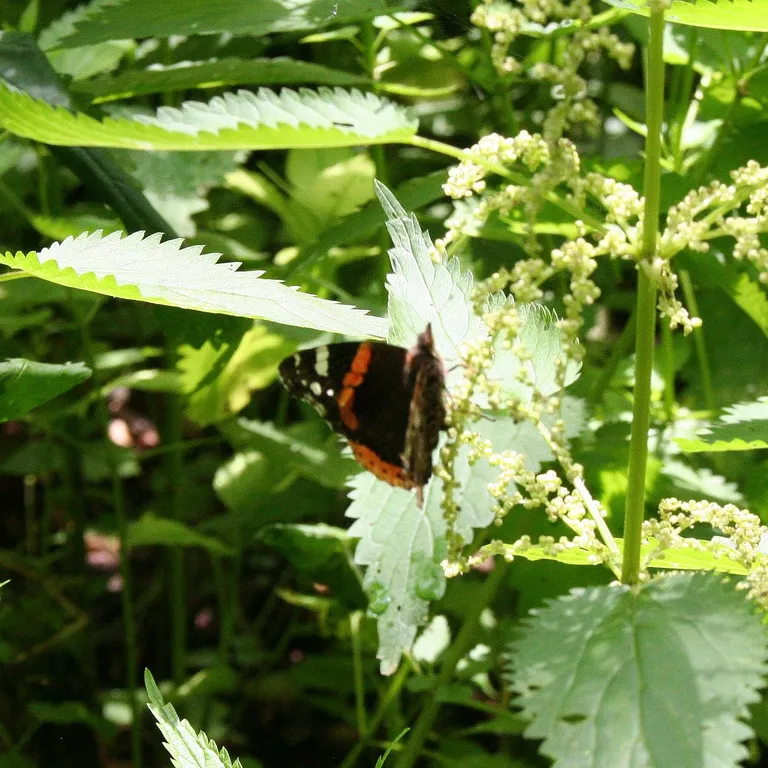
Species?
Vanessa atalanta
